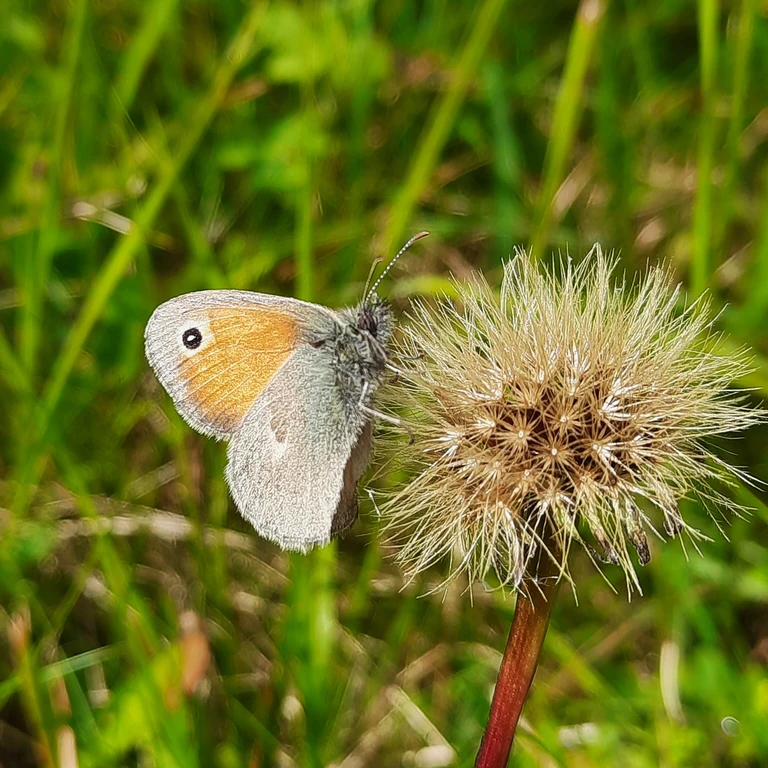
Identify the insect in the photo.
Coenonympha pamphilus
